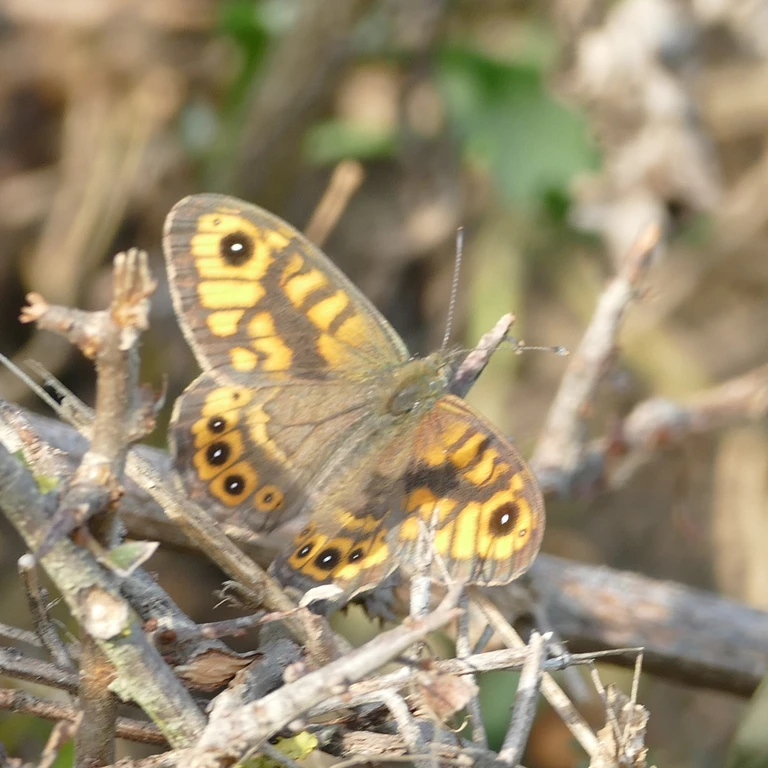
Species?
Lasiommata megera (also Pararge megera)
